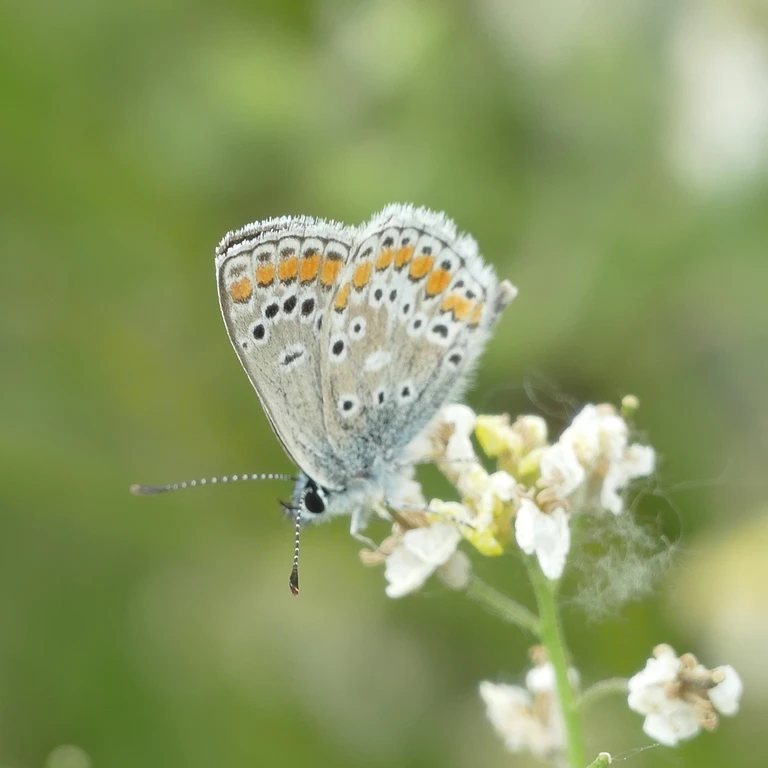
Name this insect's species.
Aricia agestis/artaxerxes
